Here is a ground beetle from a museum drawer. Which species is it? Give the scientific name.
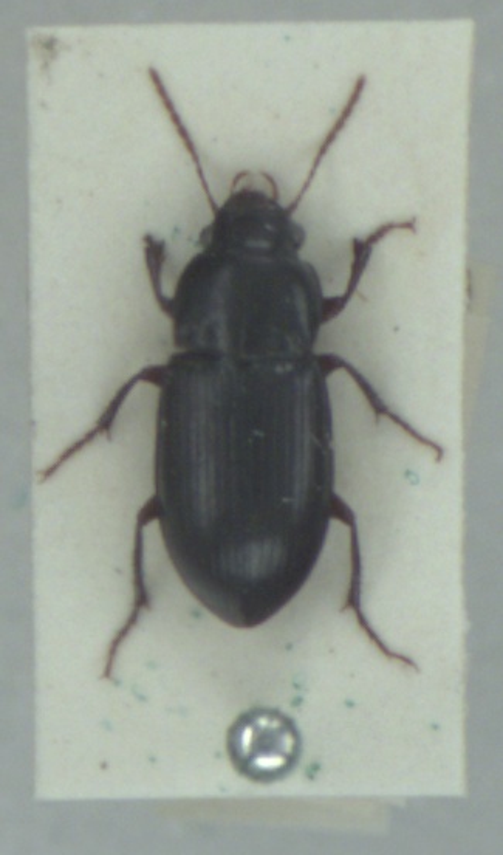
Amara apricaria
